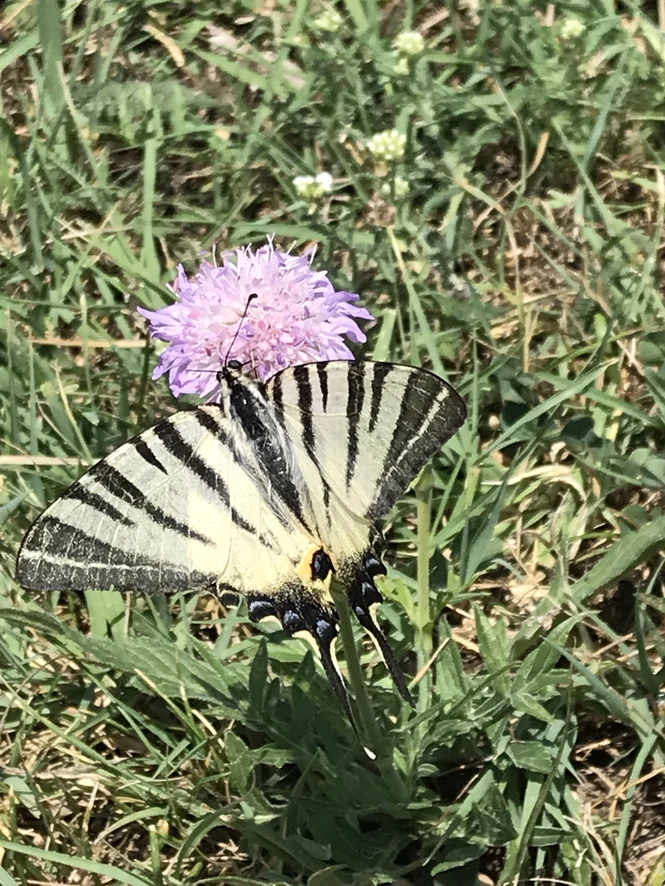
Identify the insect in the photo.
Iphiclides podalirius
